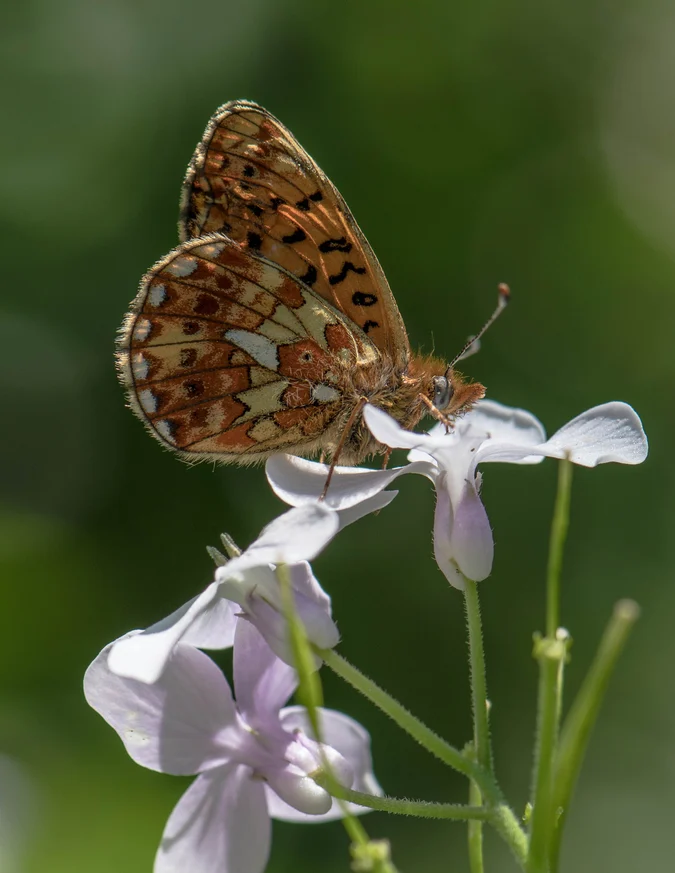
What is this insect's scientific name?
Boloria euphrosyne (also Clossiana euphrosyne)
